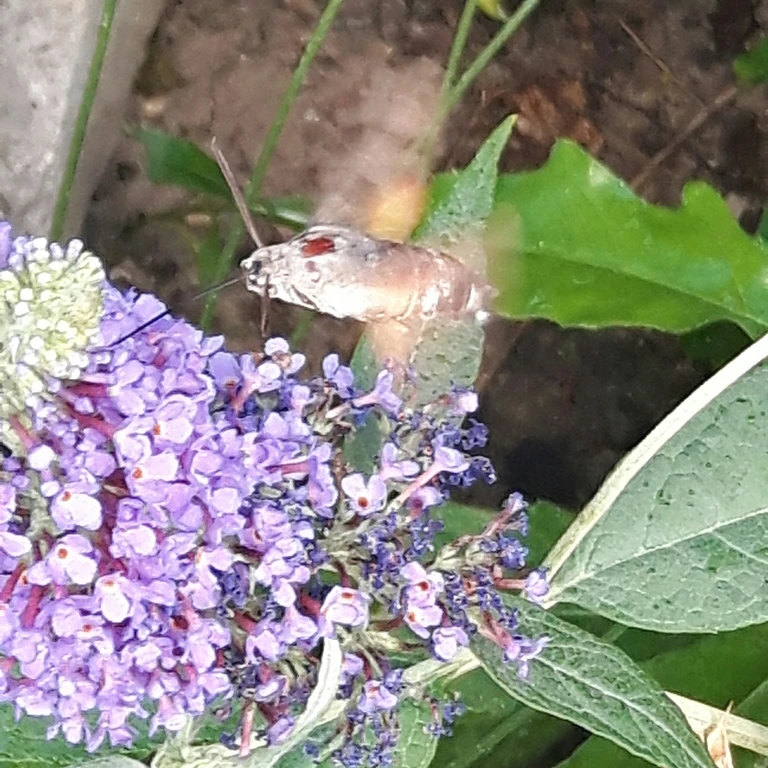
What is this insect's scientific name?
Macroglossum stellatarum
